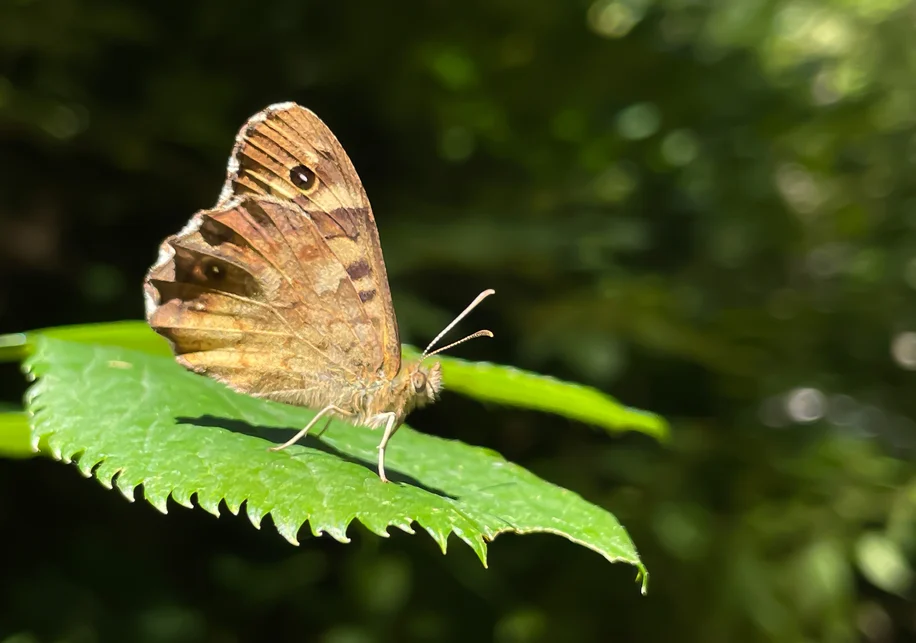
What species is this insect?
Pararge aegeria
